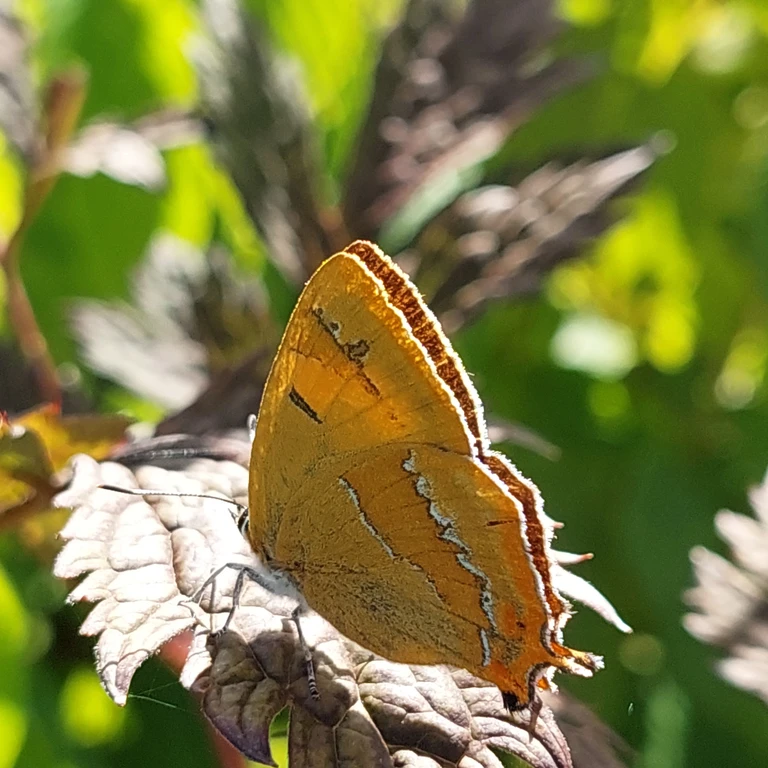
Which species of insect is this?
Thecla betulae
